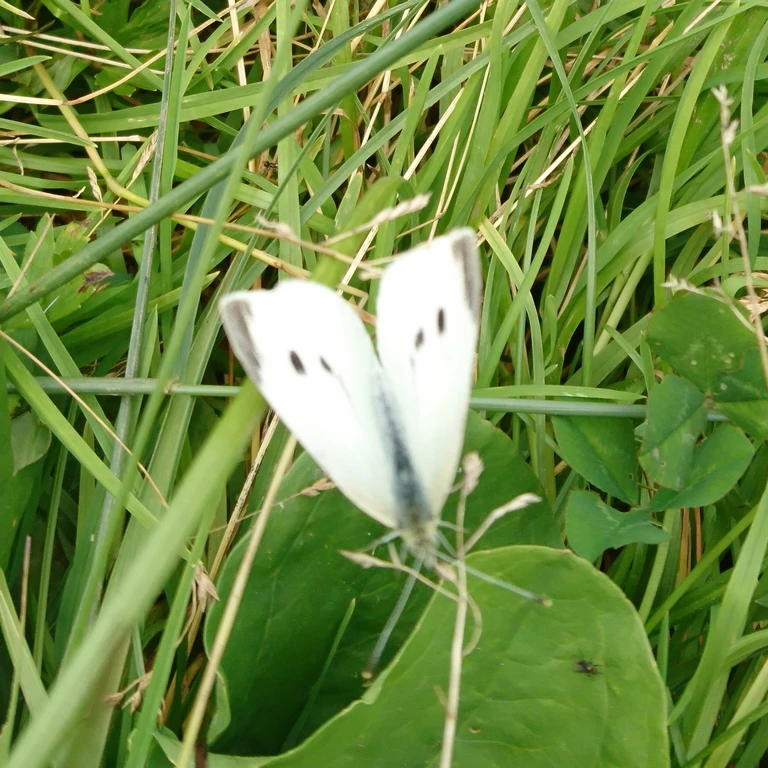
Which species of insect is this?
Pieris rapae
